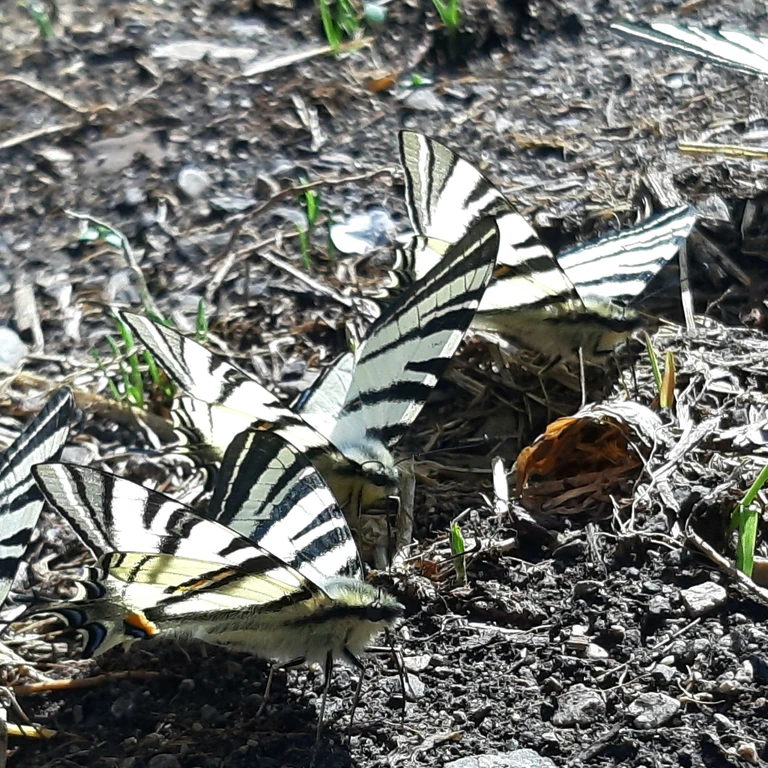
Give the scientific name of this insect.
Iphiclides podalirius
